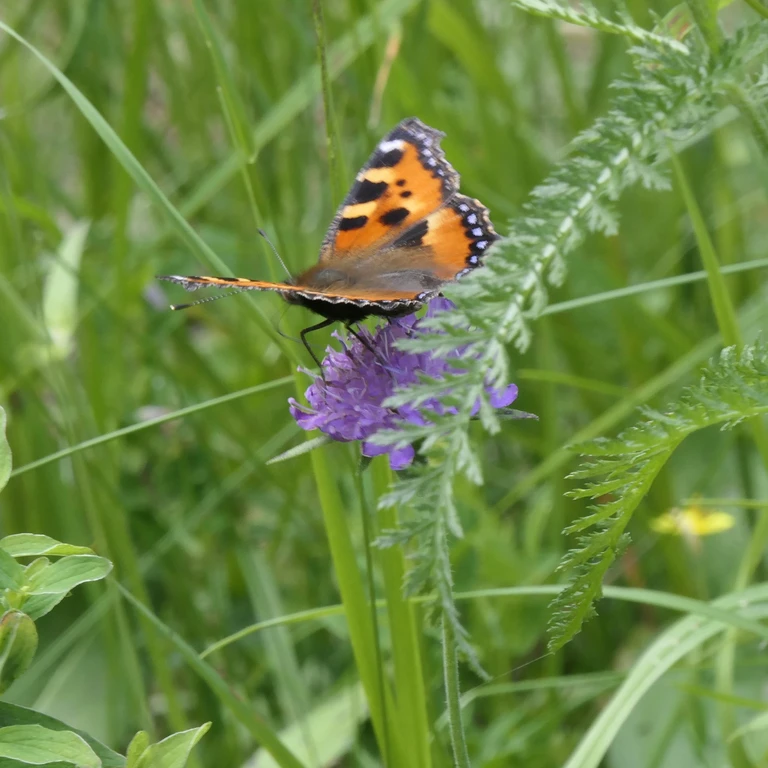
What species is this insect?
Aglais urticae
